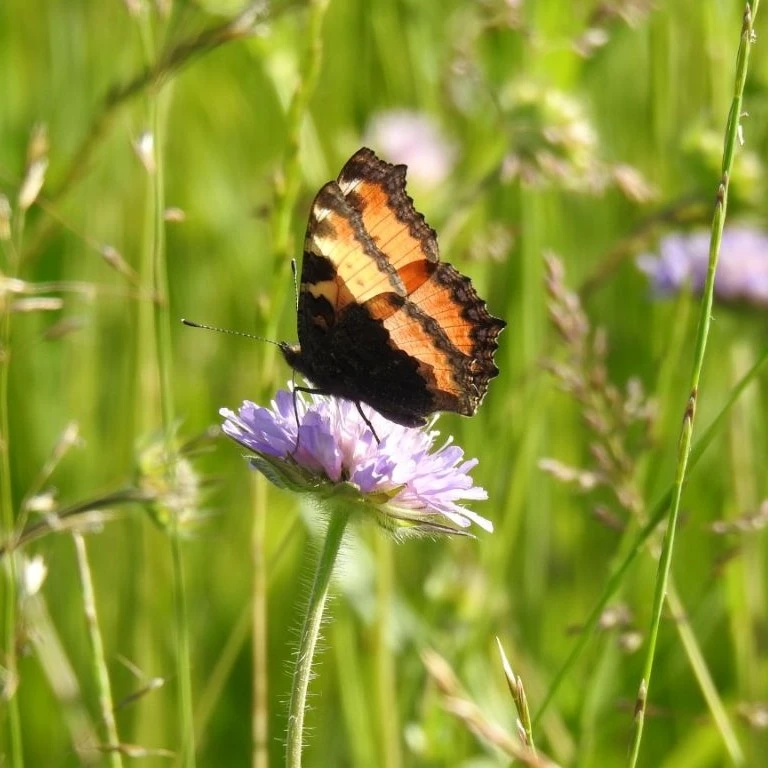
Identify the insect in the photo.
Aglais urticae
